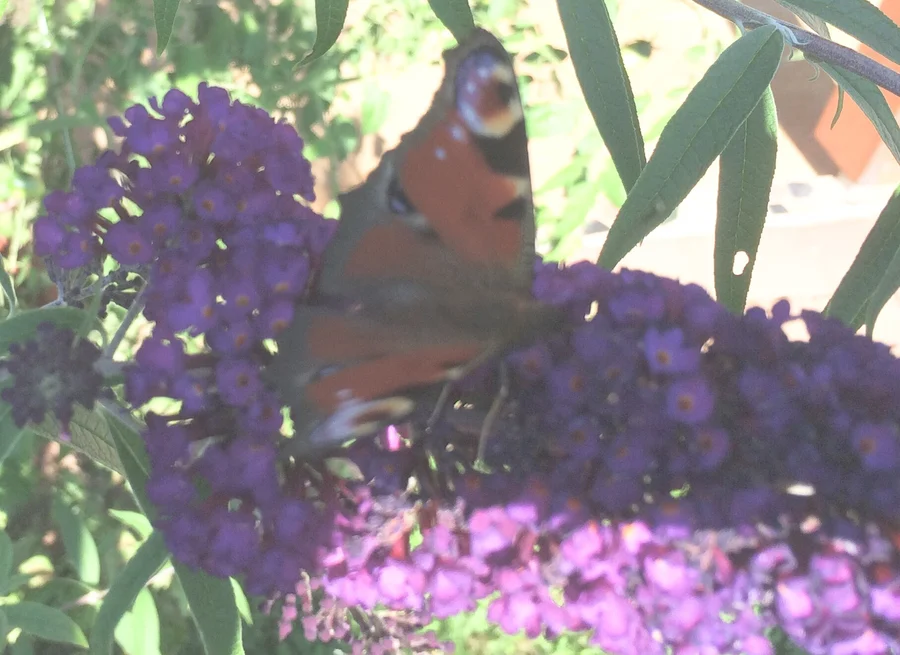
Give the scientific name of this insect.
Aglais io
